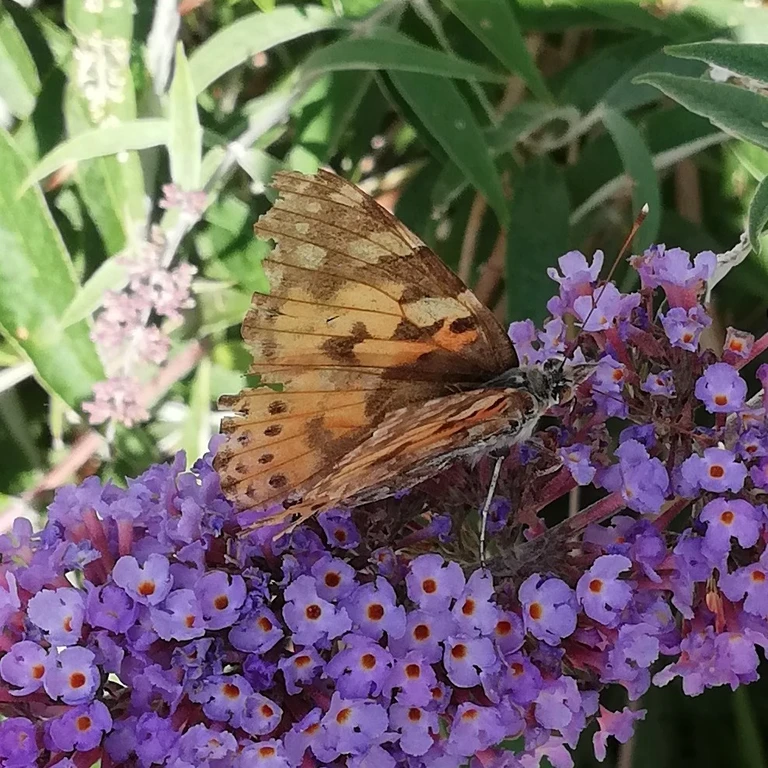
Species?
Vanessa cardui
